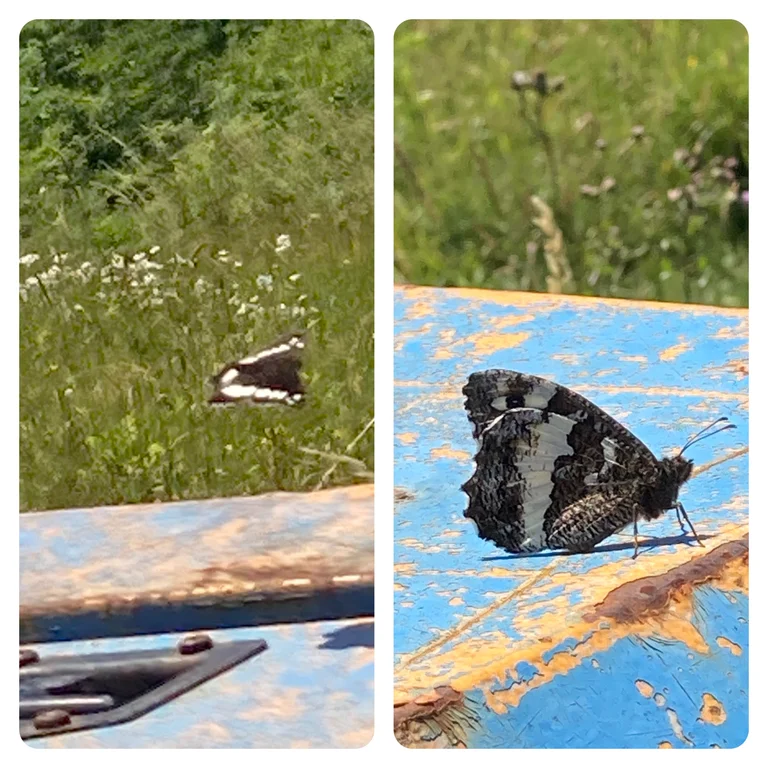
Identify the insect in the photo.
Brintesia circe
